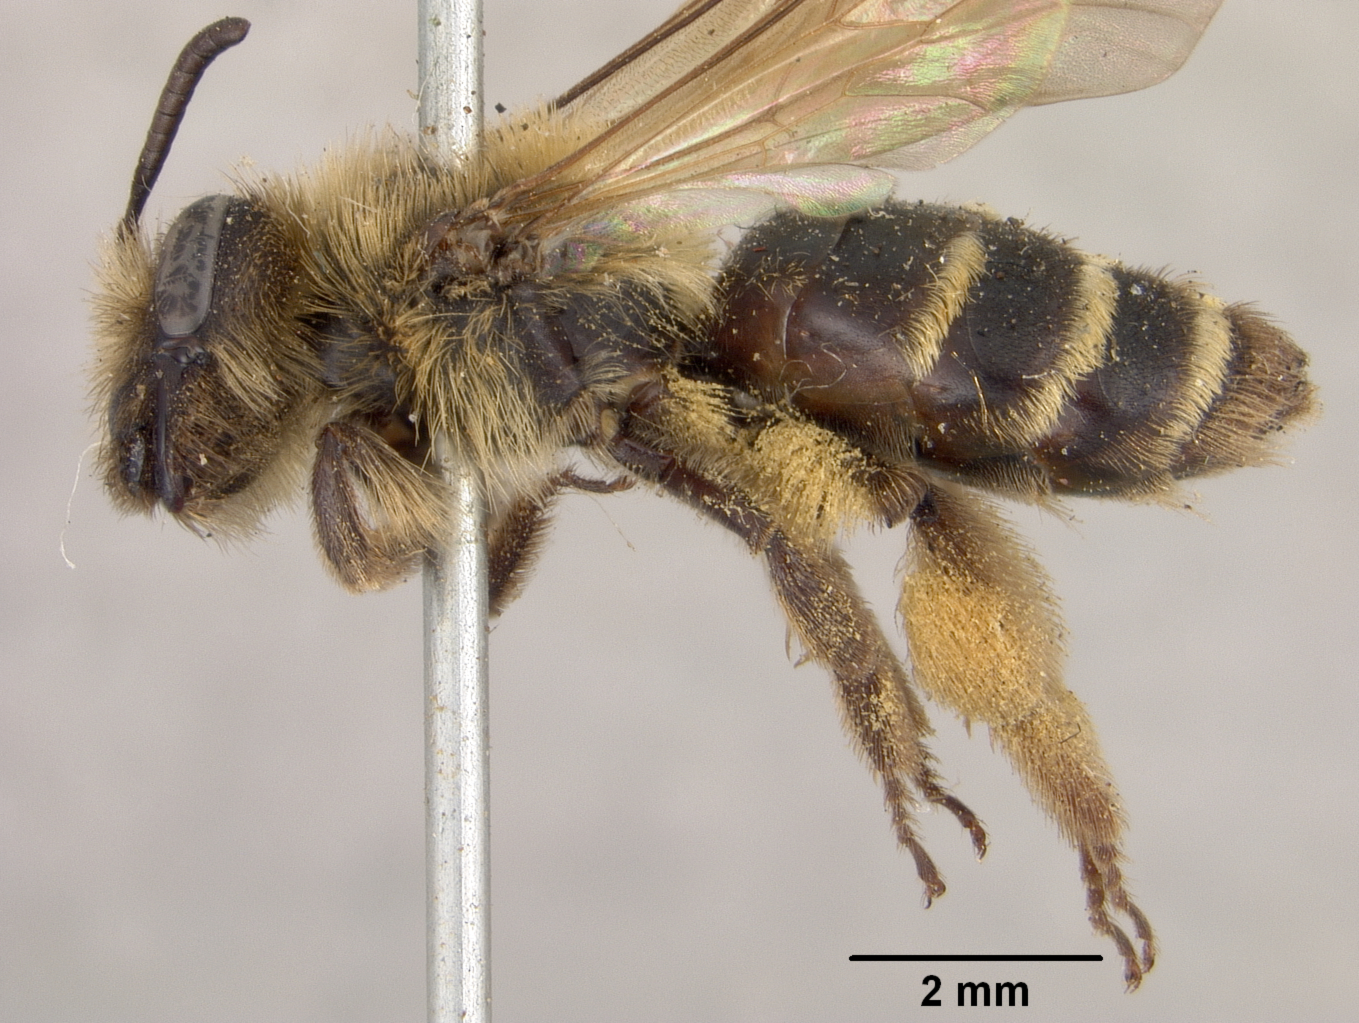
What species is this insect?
Andrena vierecki
